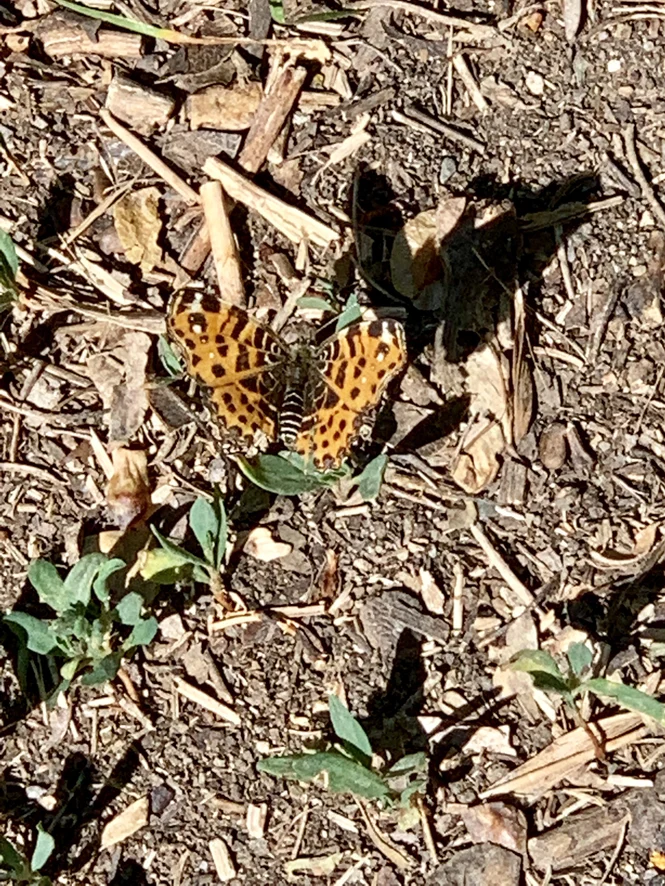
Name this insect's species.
Araschnia levana
